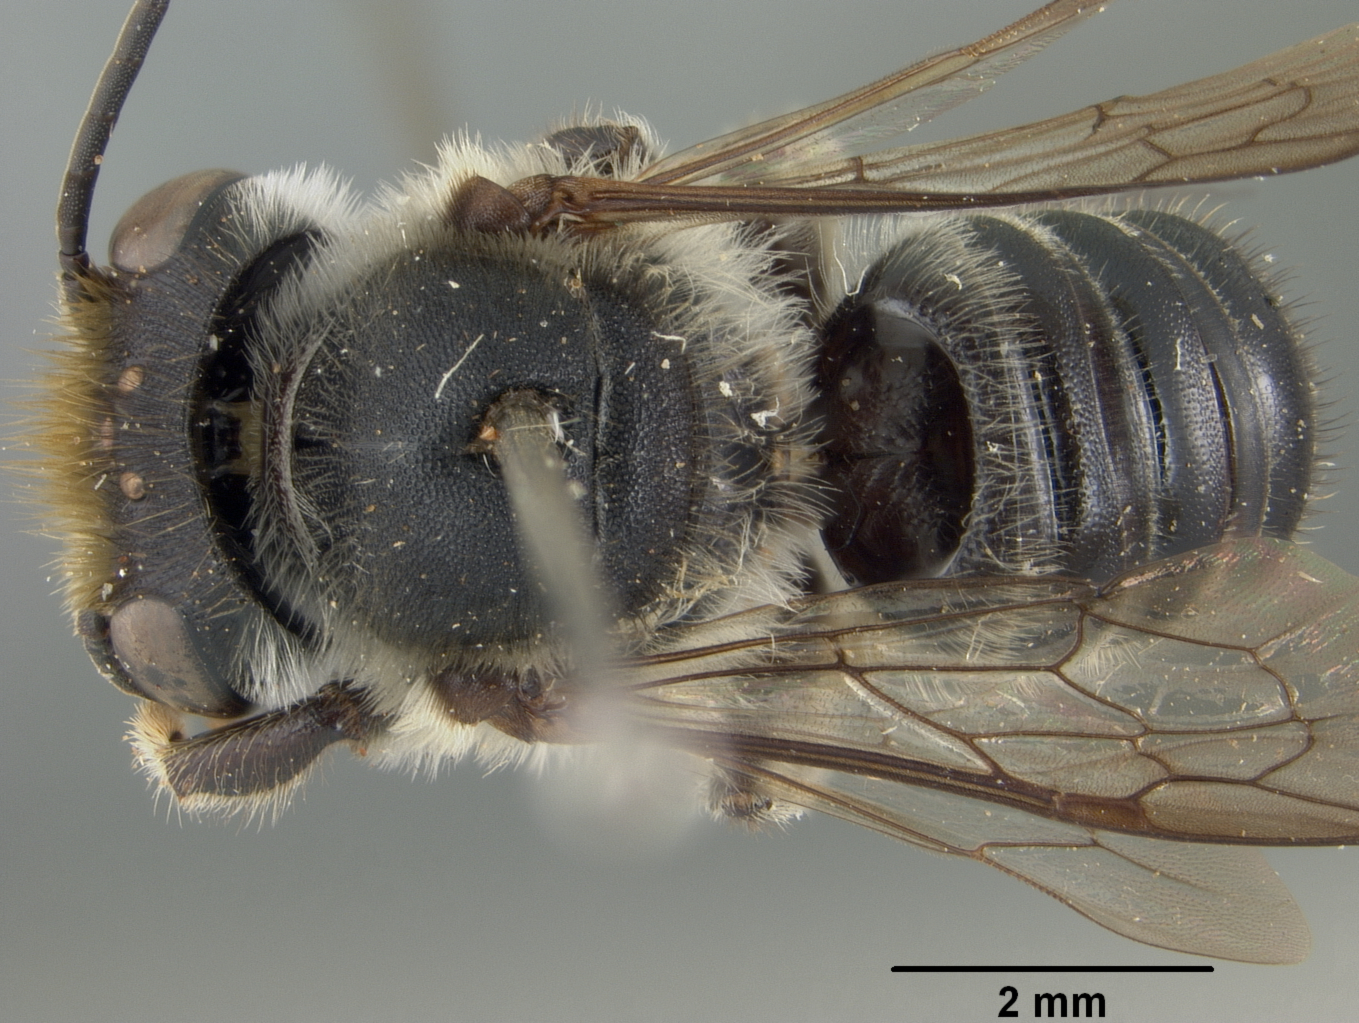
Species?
Megachile merrilli
